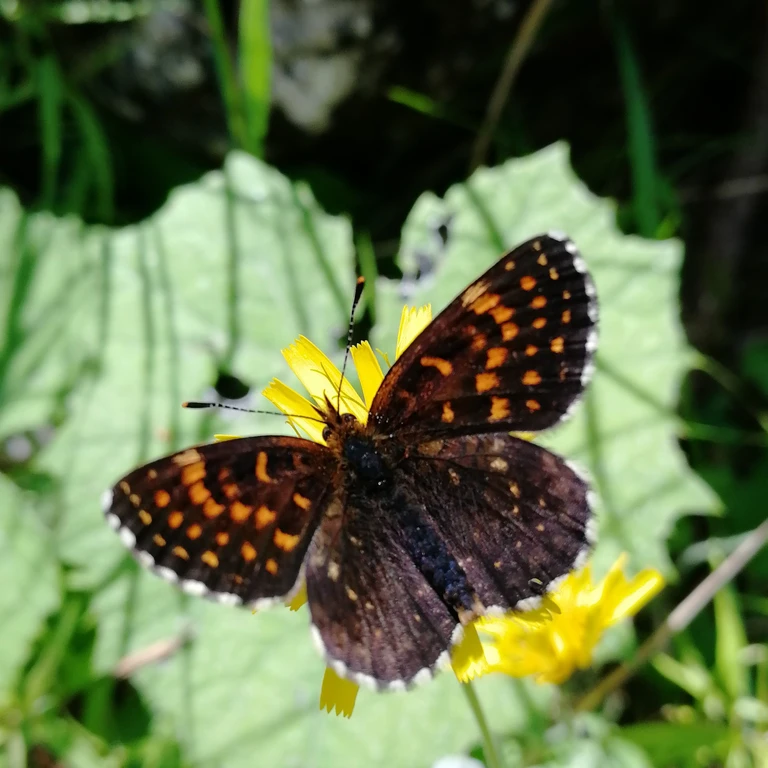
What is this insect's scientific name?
Melitaea diamina
